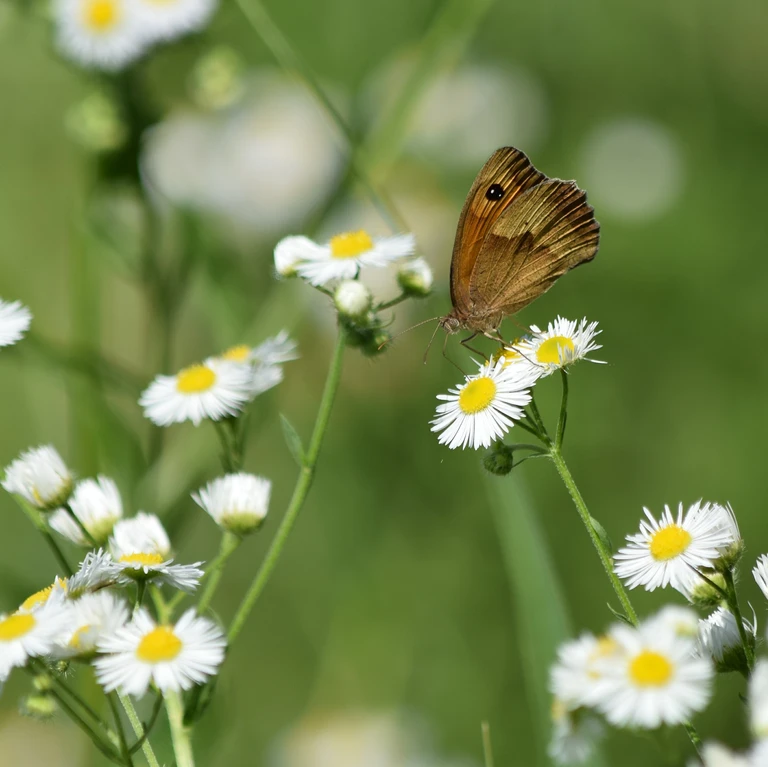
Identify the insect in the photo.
Maniola jurtina
